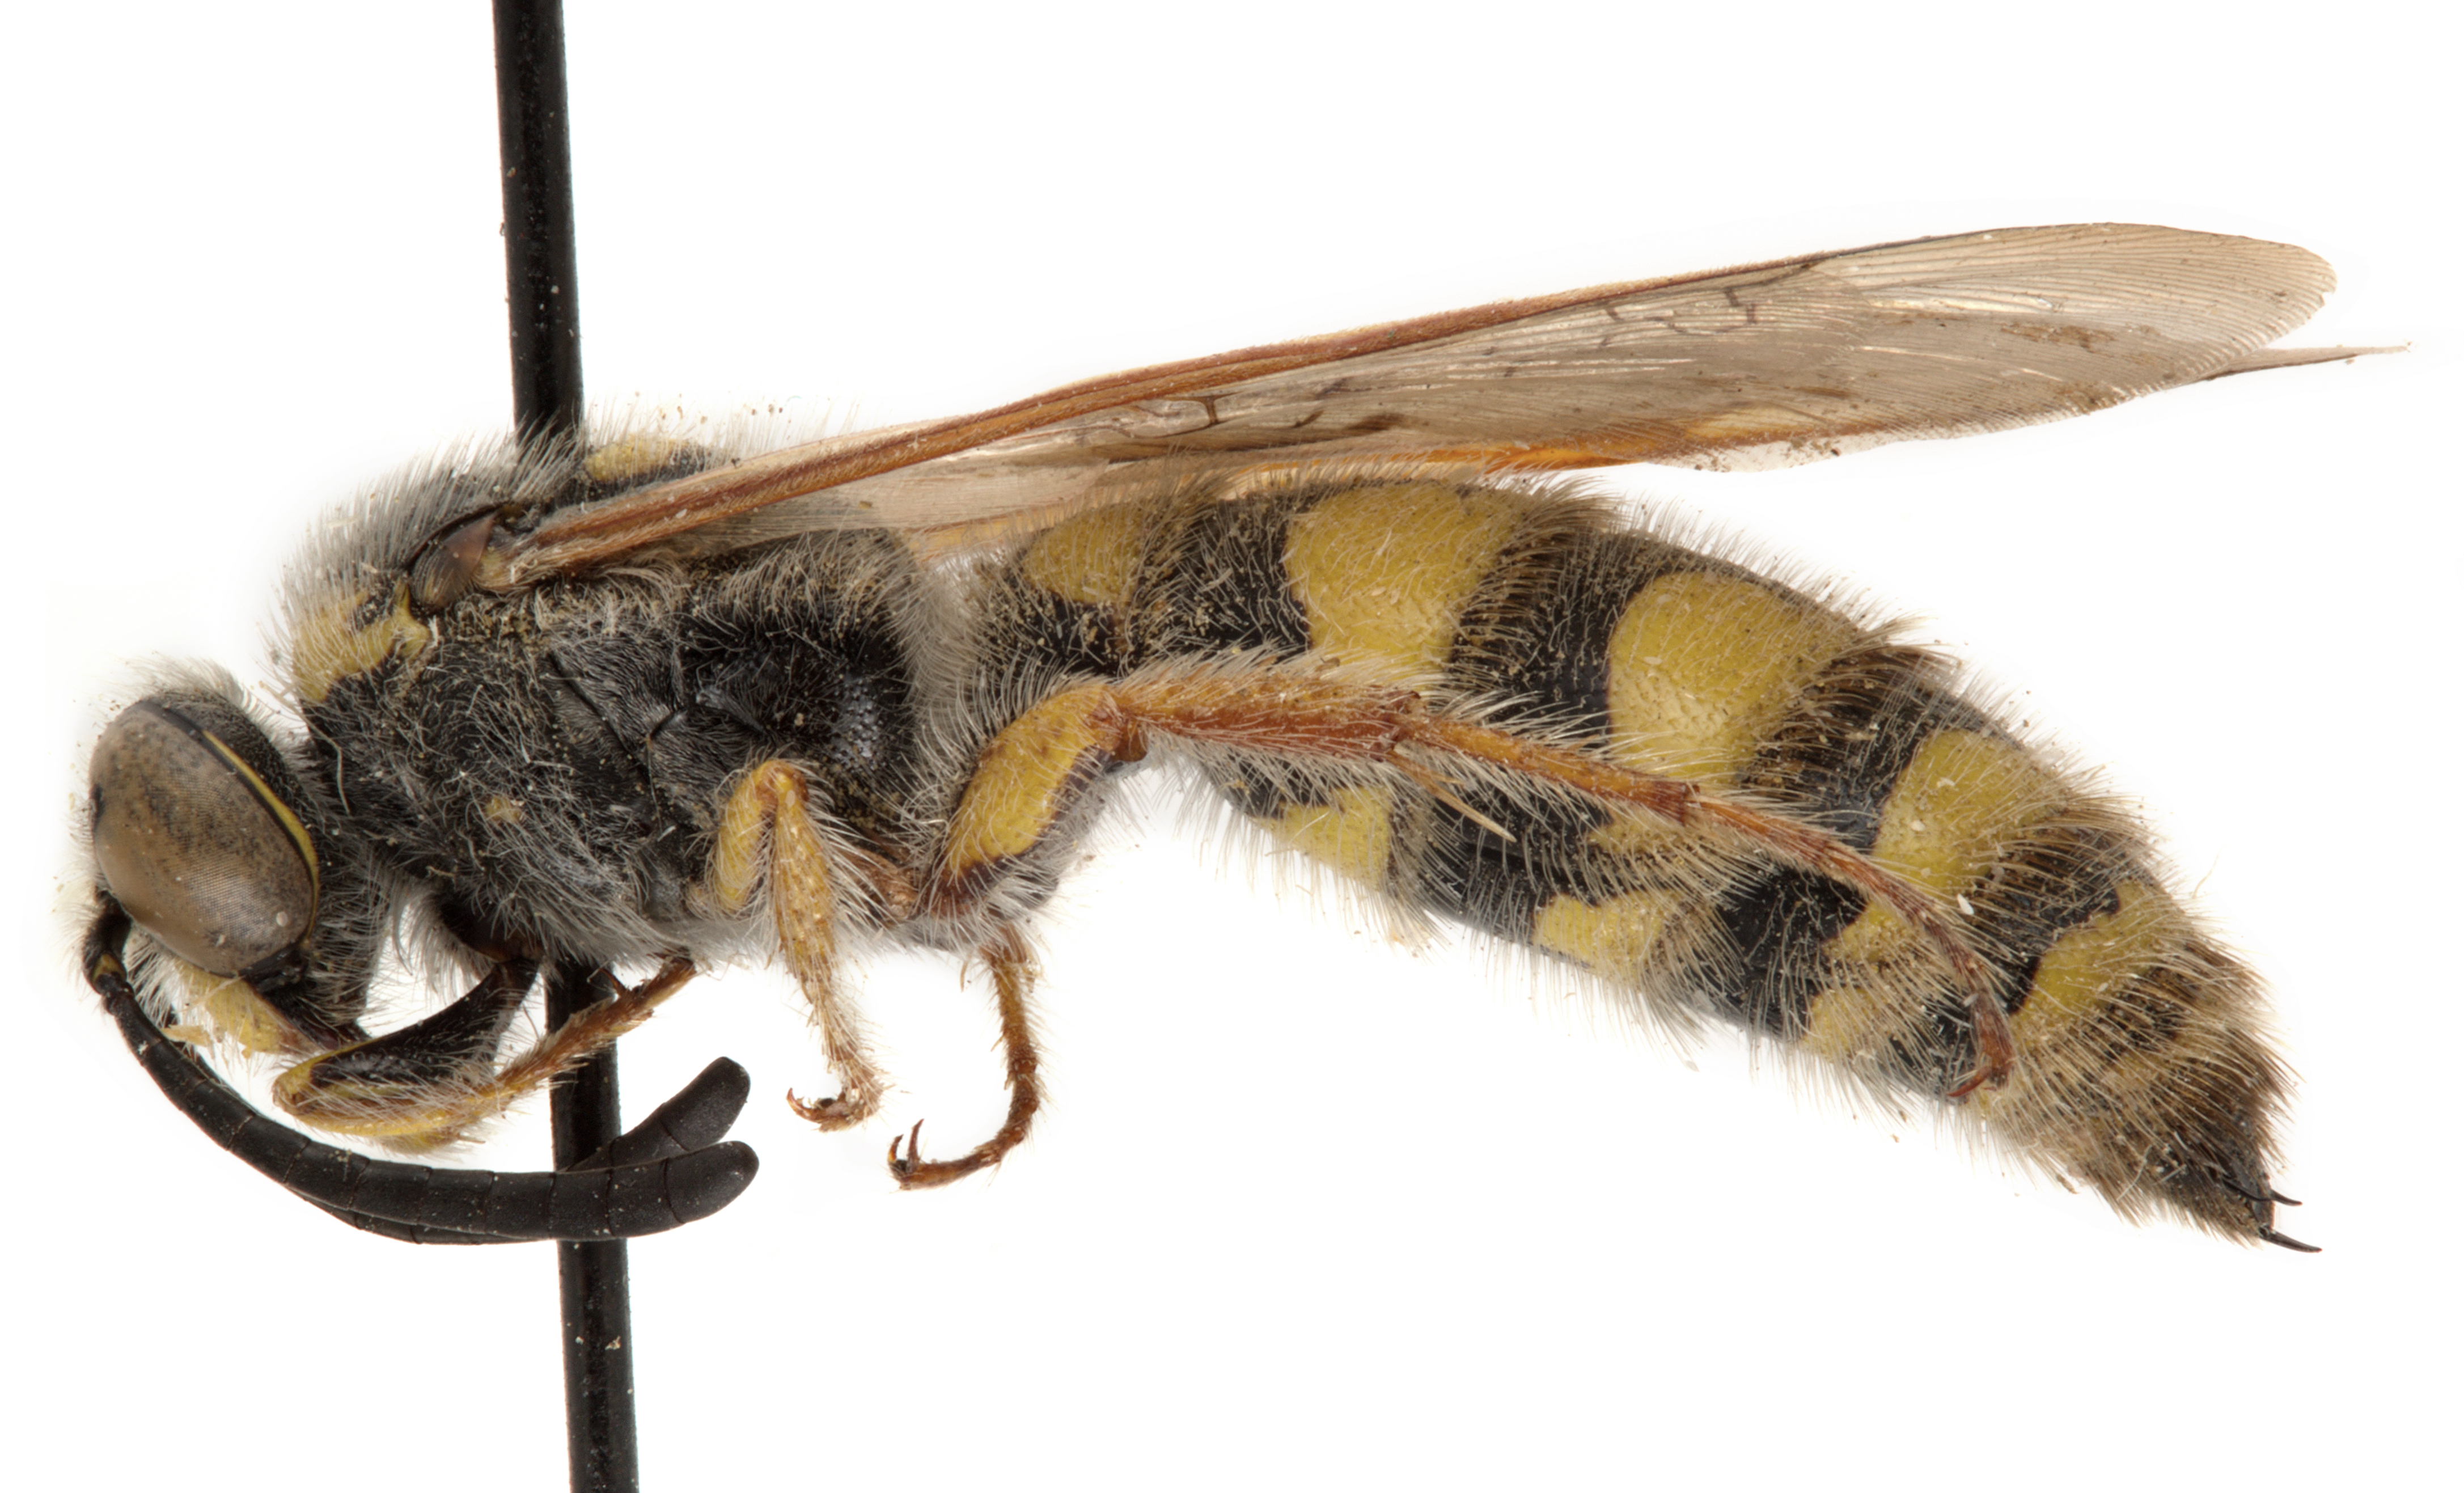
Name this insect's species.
Crioscolia alcione
